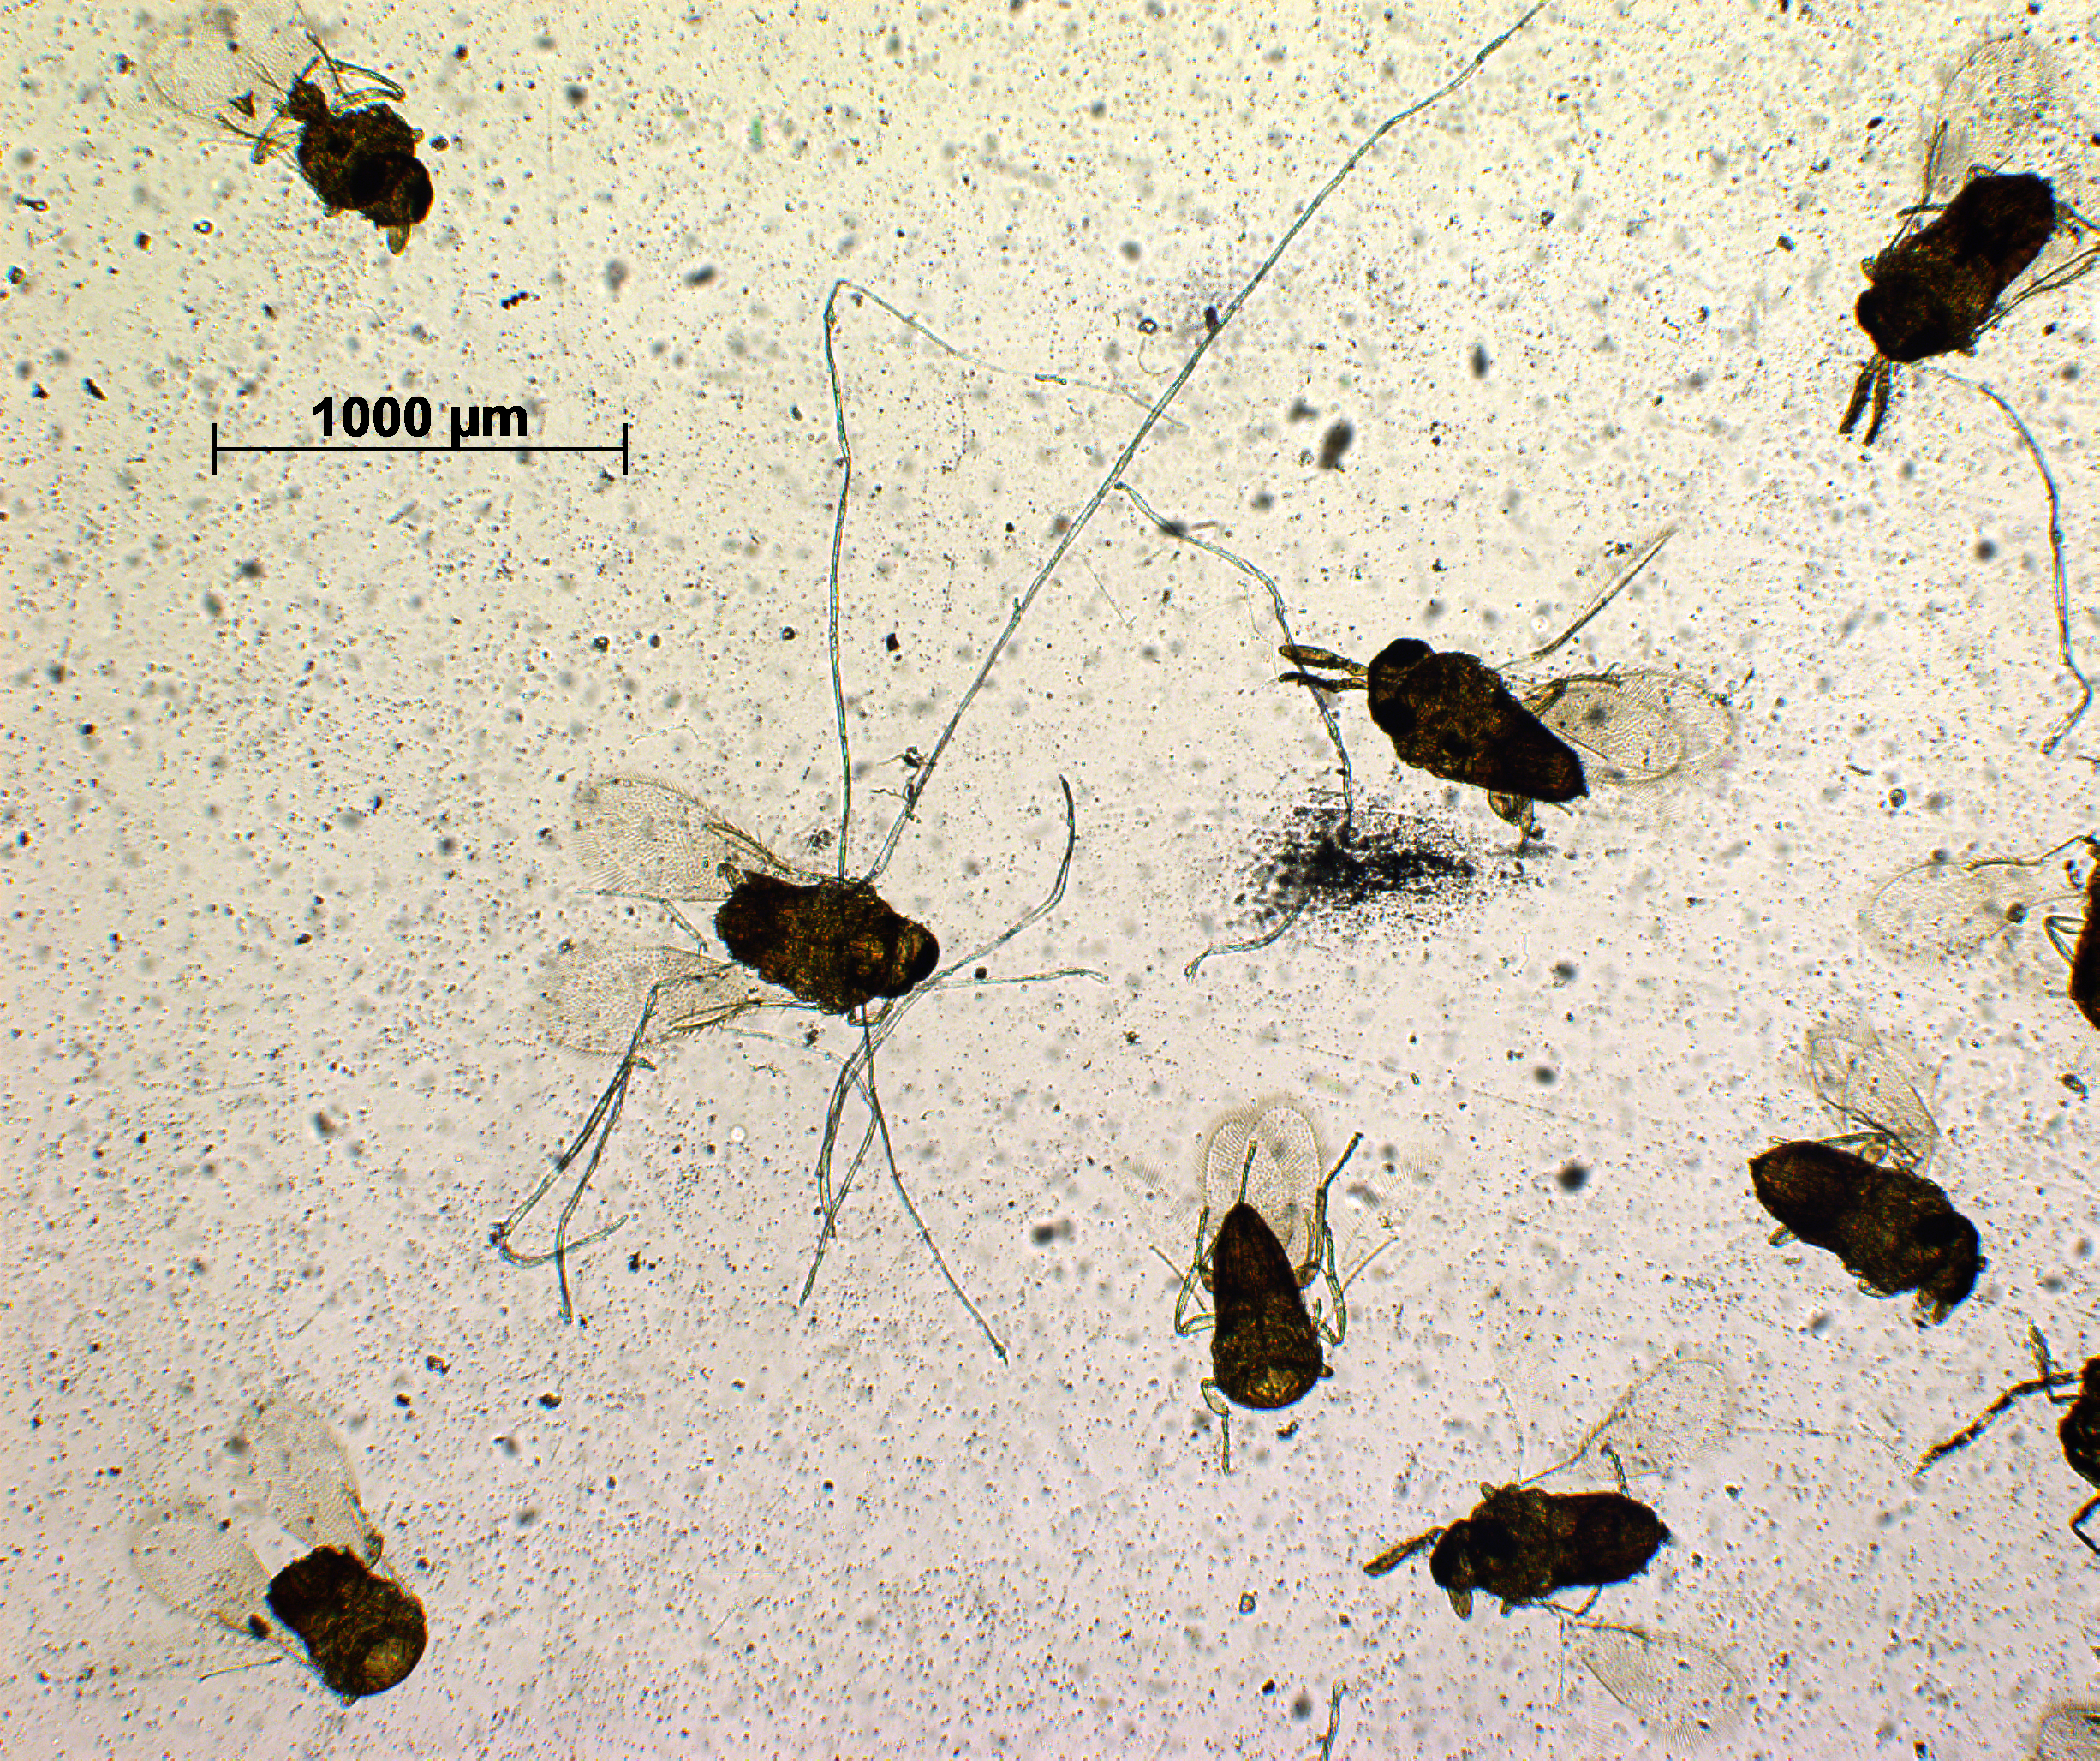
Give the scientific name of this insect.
Bardylis australicus
